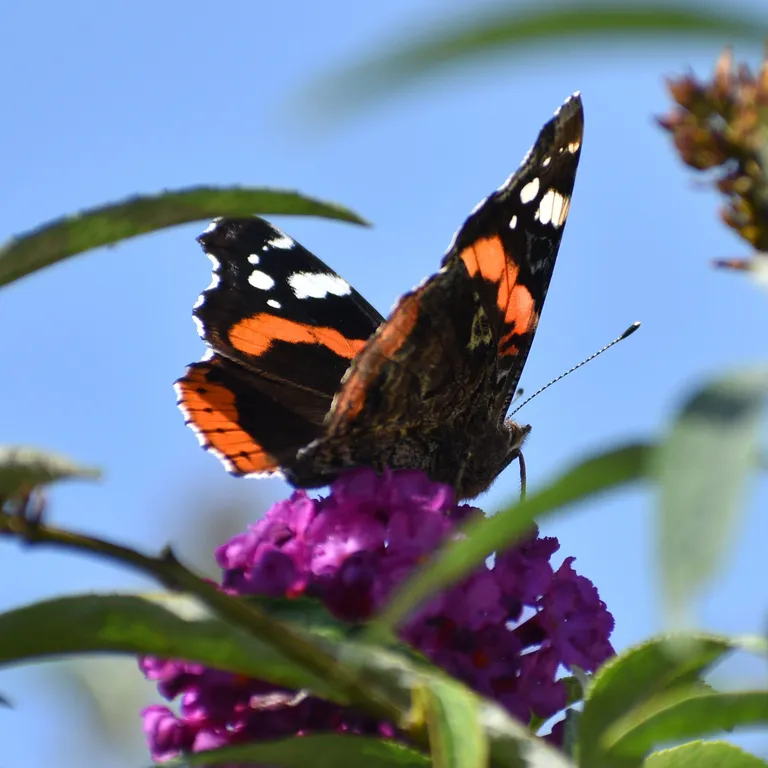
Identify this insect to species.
Vanessa atalanta
